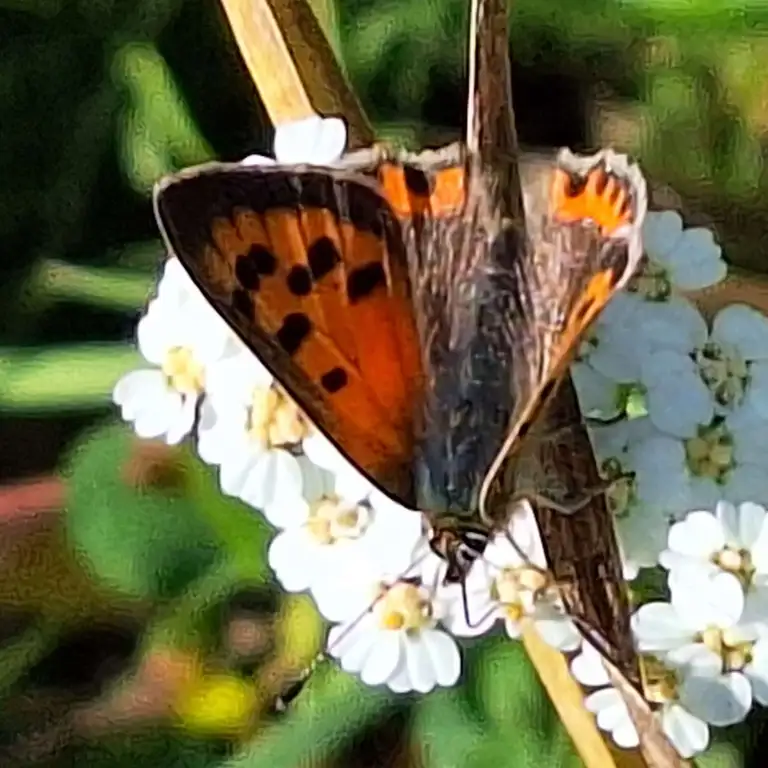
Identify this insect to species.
Lycaena phlaeas
